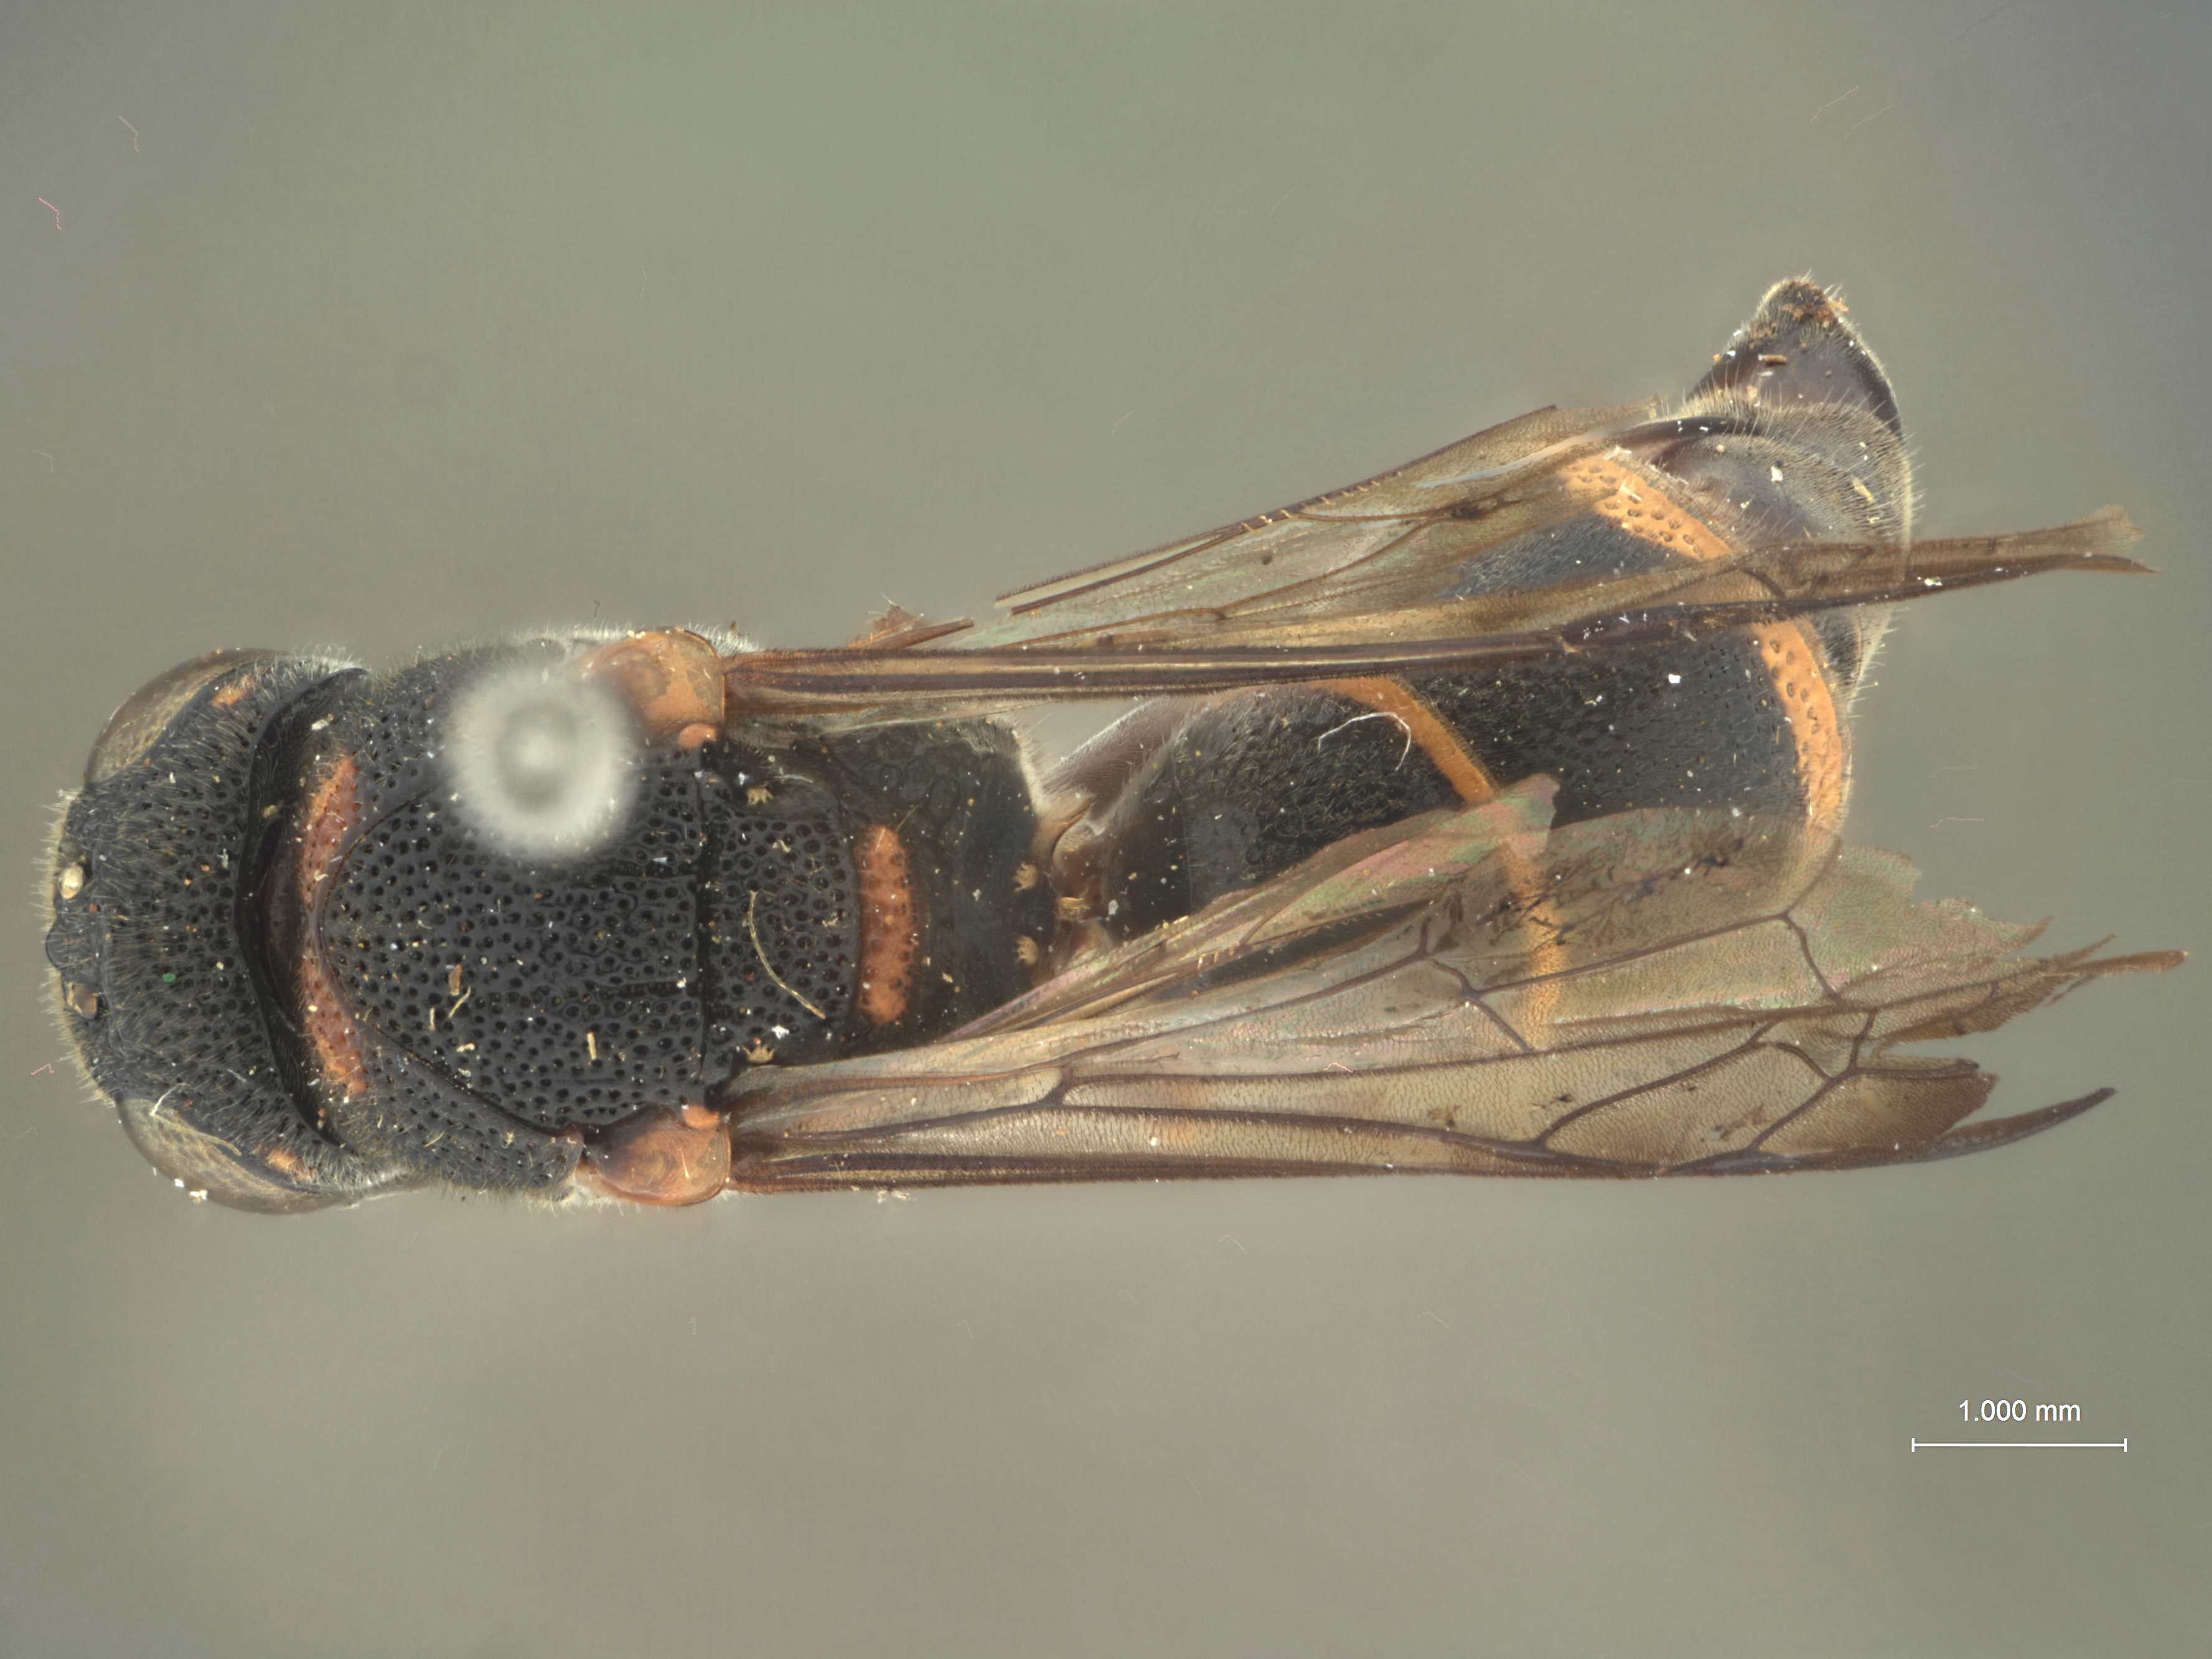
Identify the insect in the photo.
Parancistrocerus yachowensis
